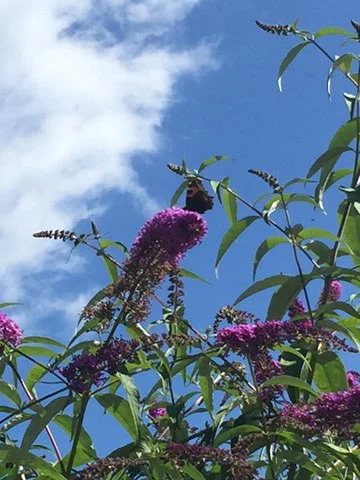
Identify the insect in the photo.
Vanessa atalanta
